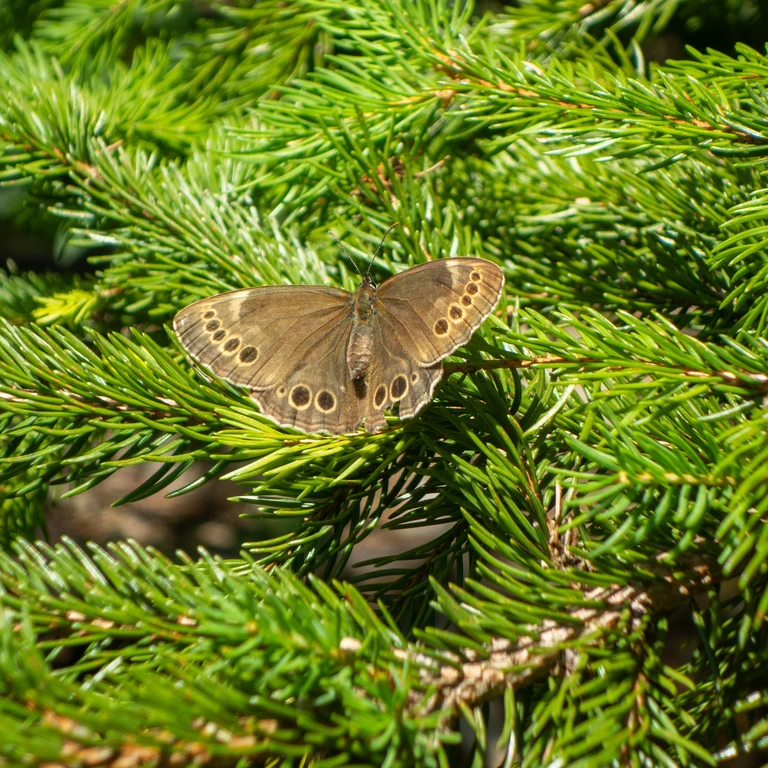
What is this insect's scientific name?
Lopinga achine (also Pararge achine)
